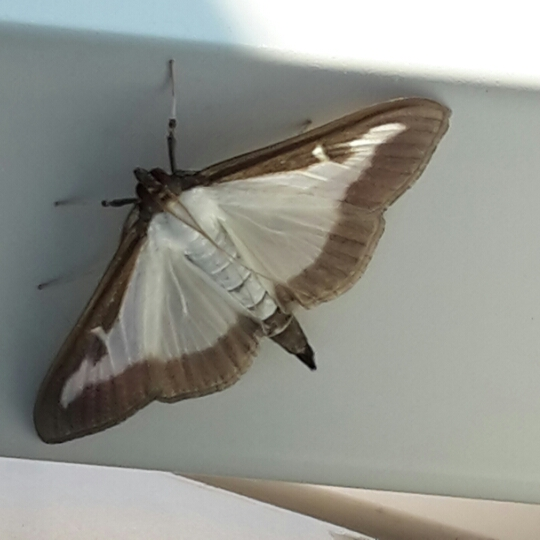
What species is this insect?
Cydalima perspectalis
